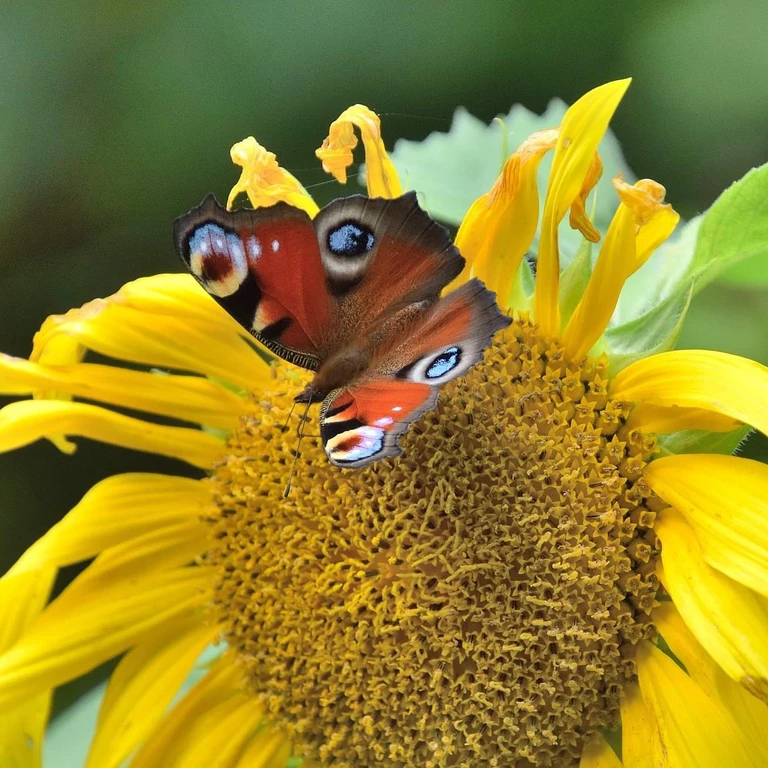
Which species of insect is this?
Aglais io
